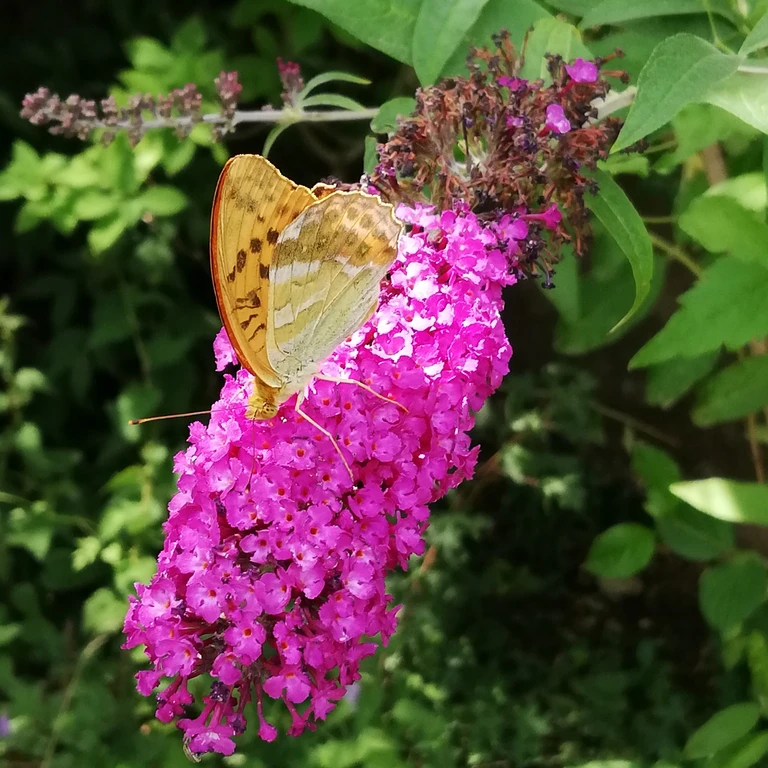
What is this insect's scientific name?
Argynnis paphia
